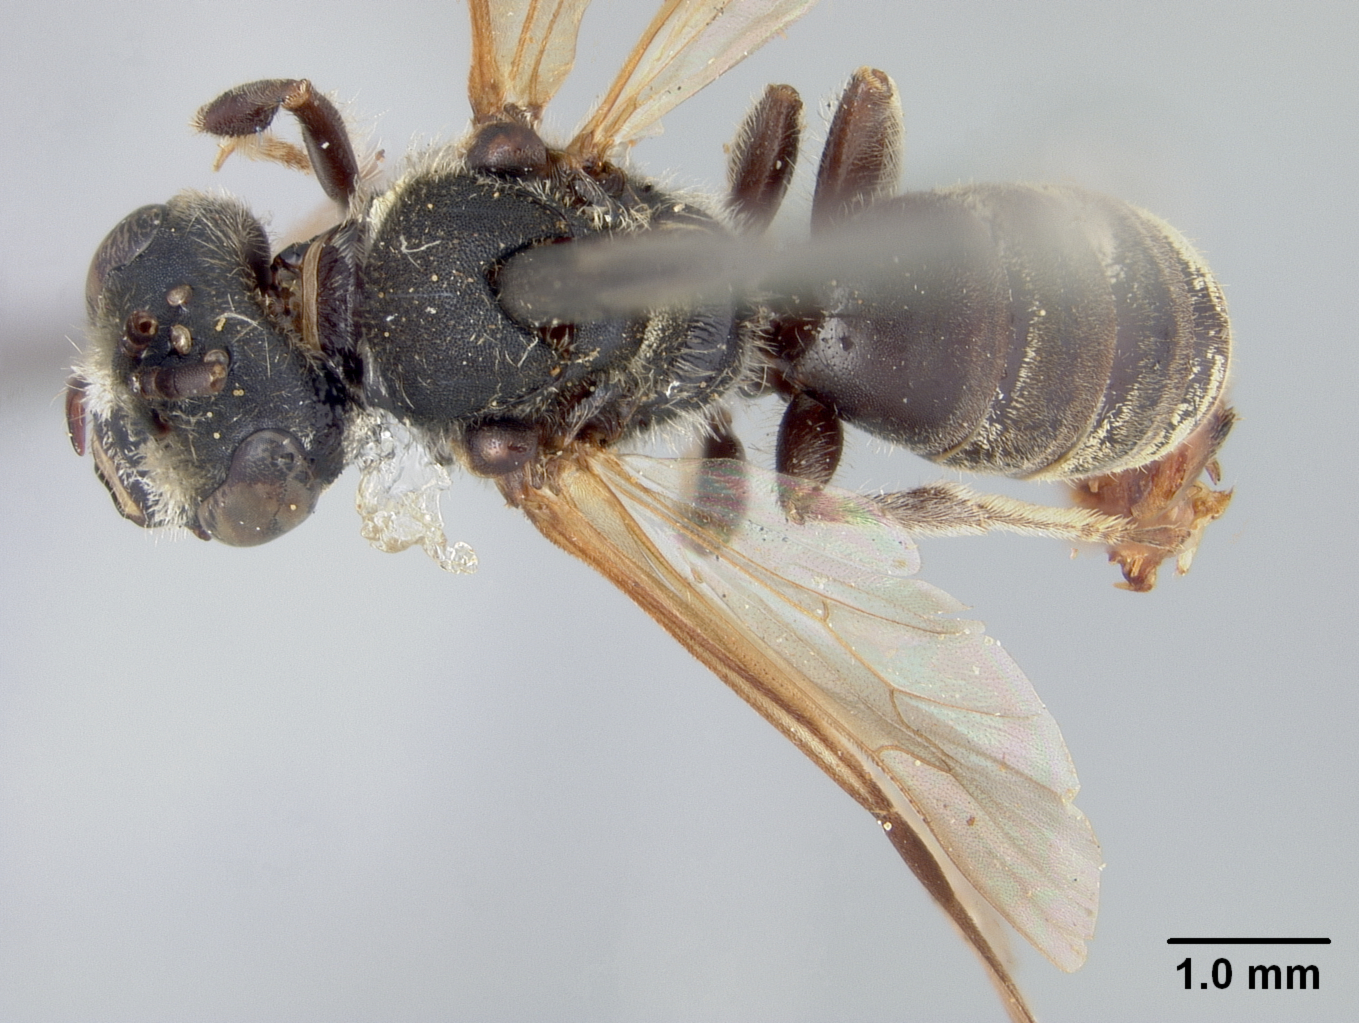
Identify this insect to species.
Halictus adustipennis
